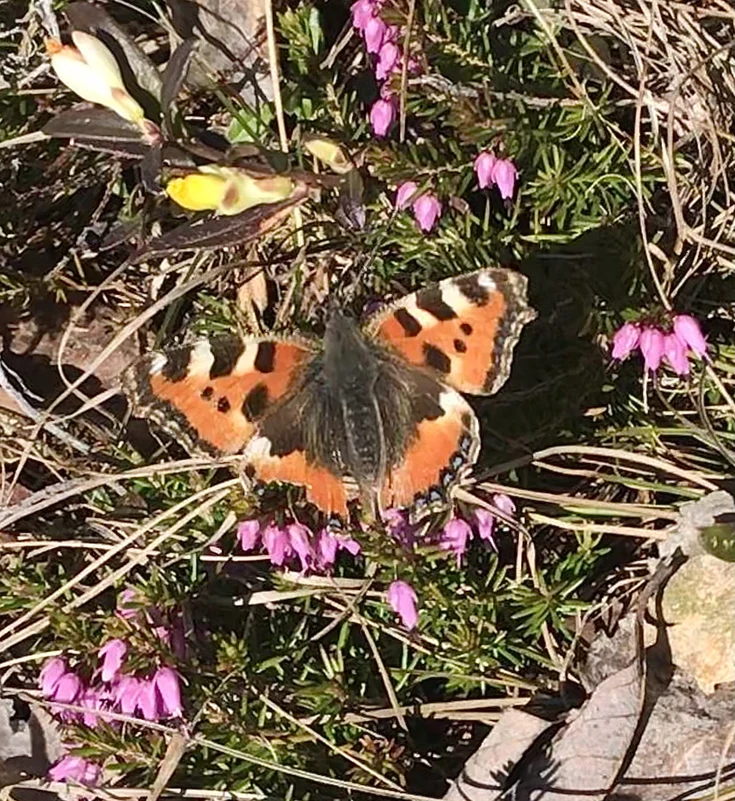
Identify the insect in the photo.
Aglais urticae
